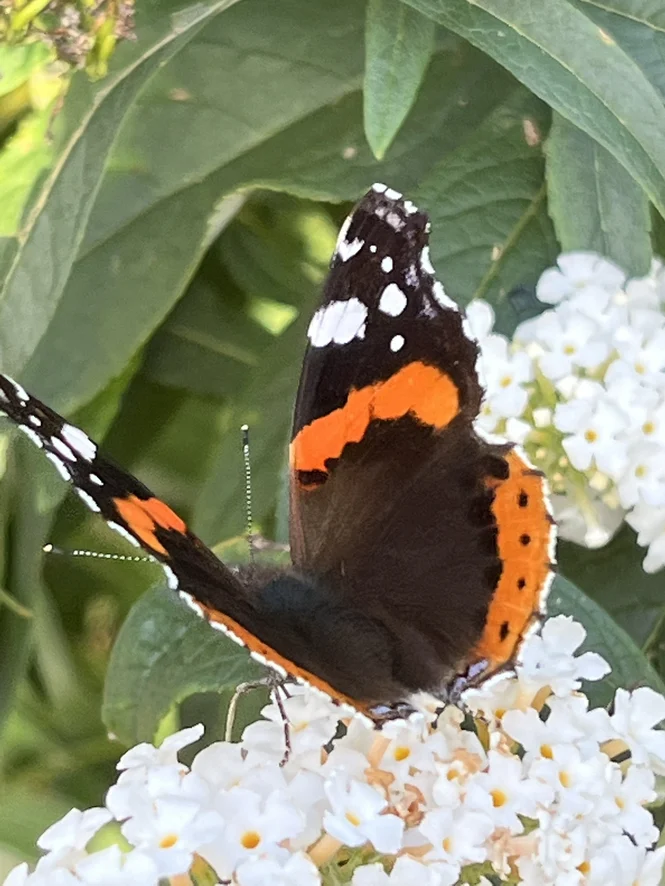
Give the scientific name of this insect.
Vanessa atalanta
